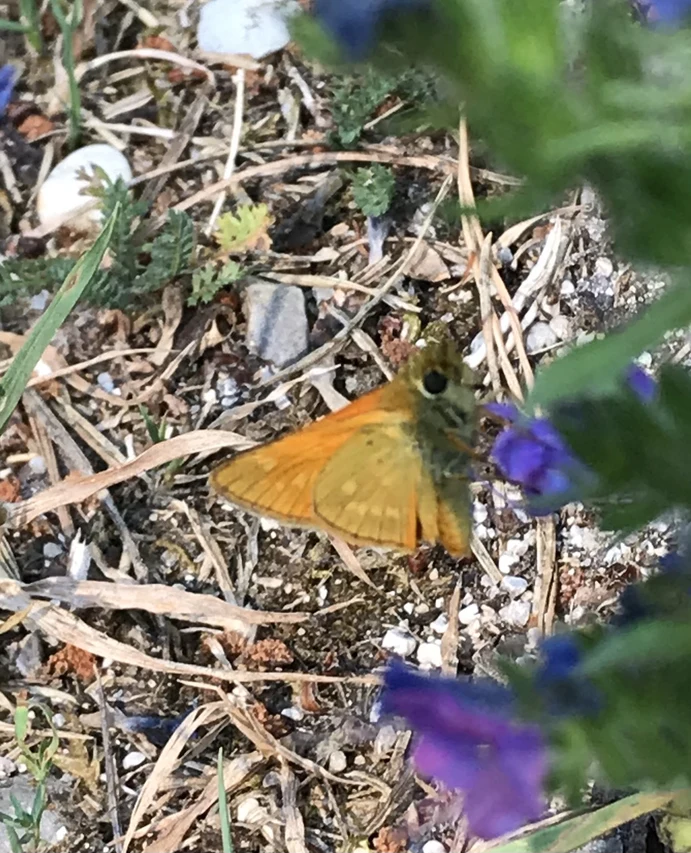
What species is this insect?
Ochlodes sylvanus (also Ochlodes venata)
